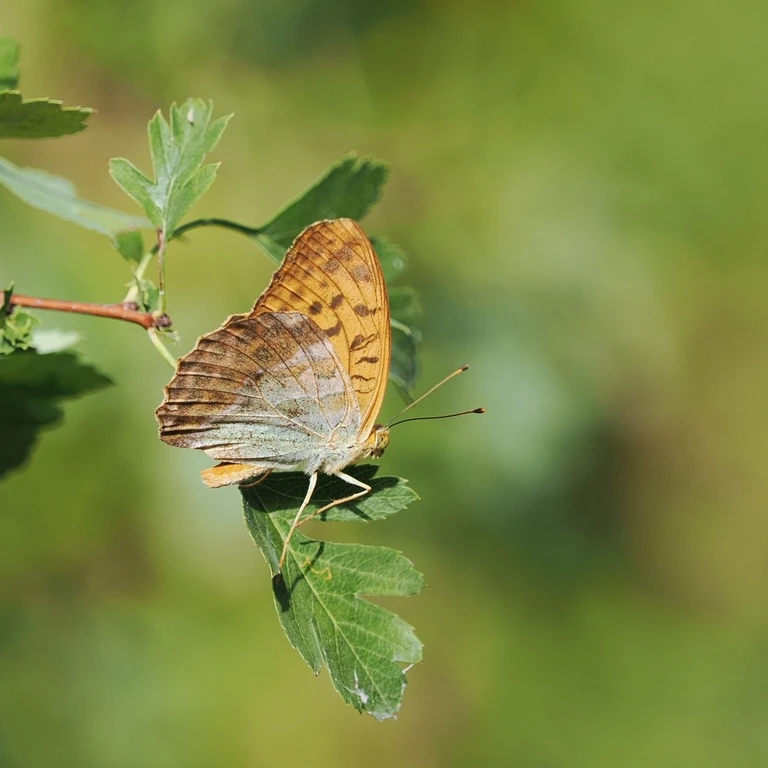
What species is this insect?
Argynnis paphia
